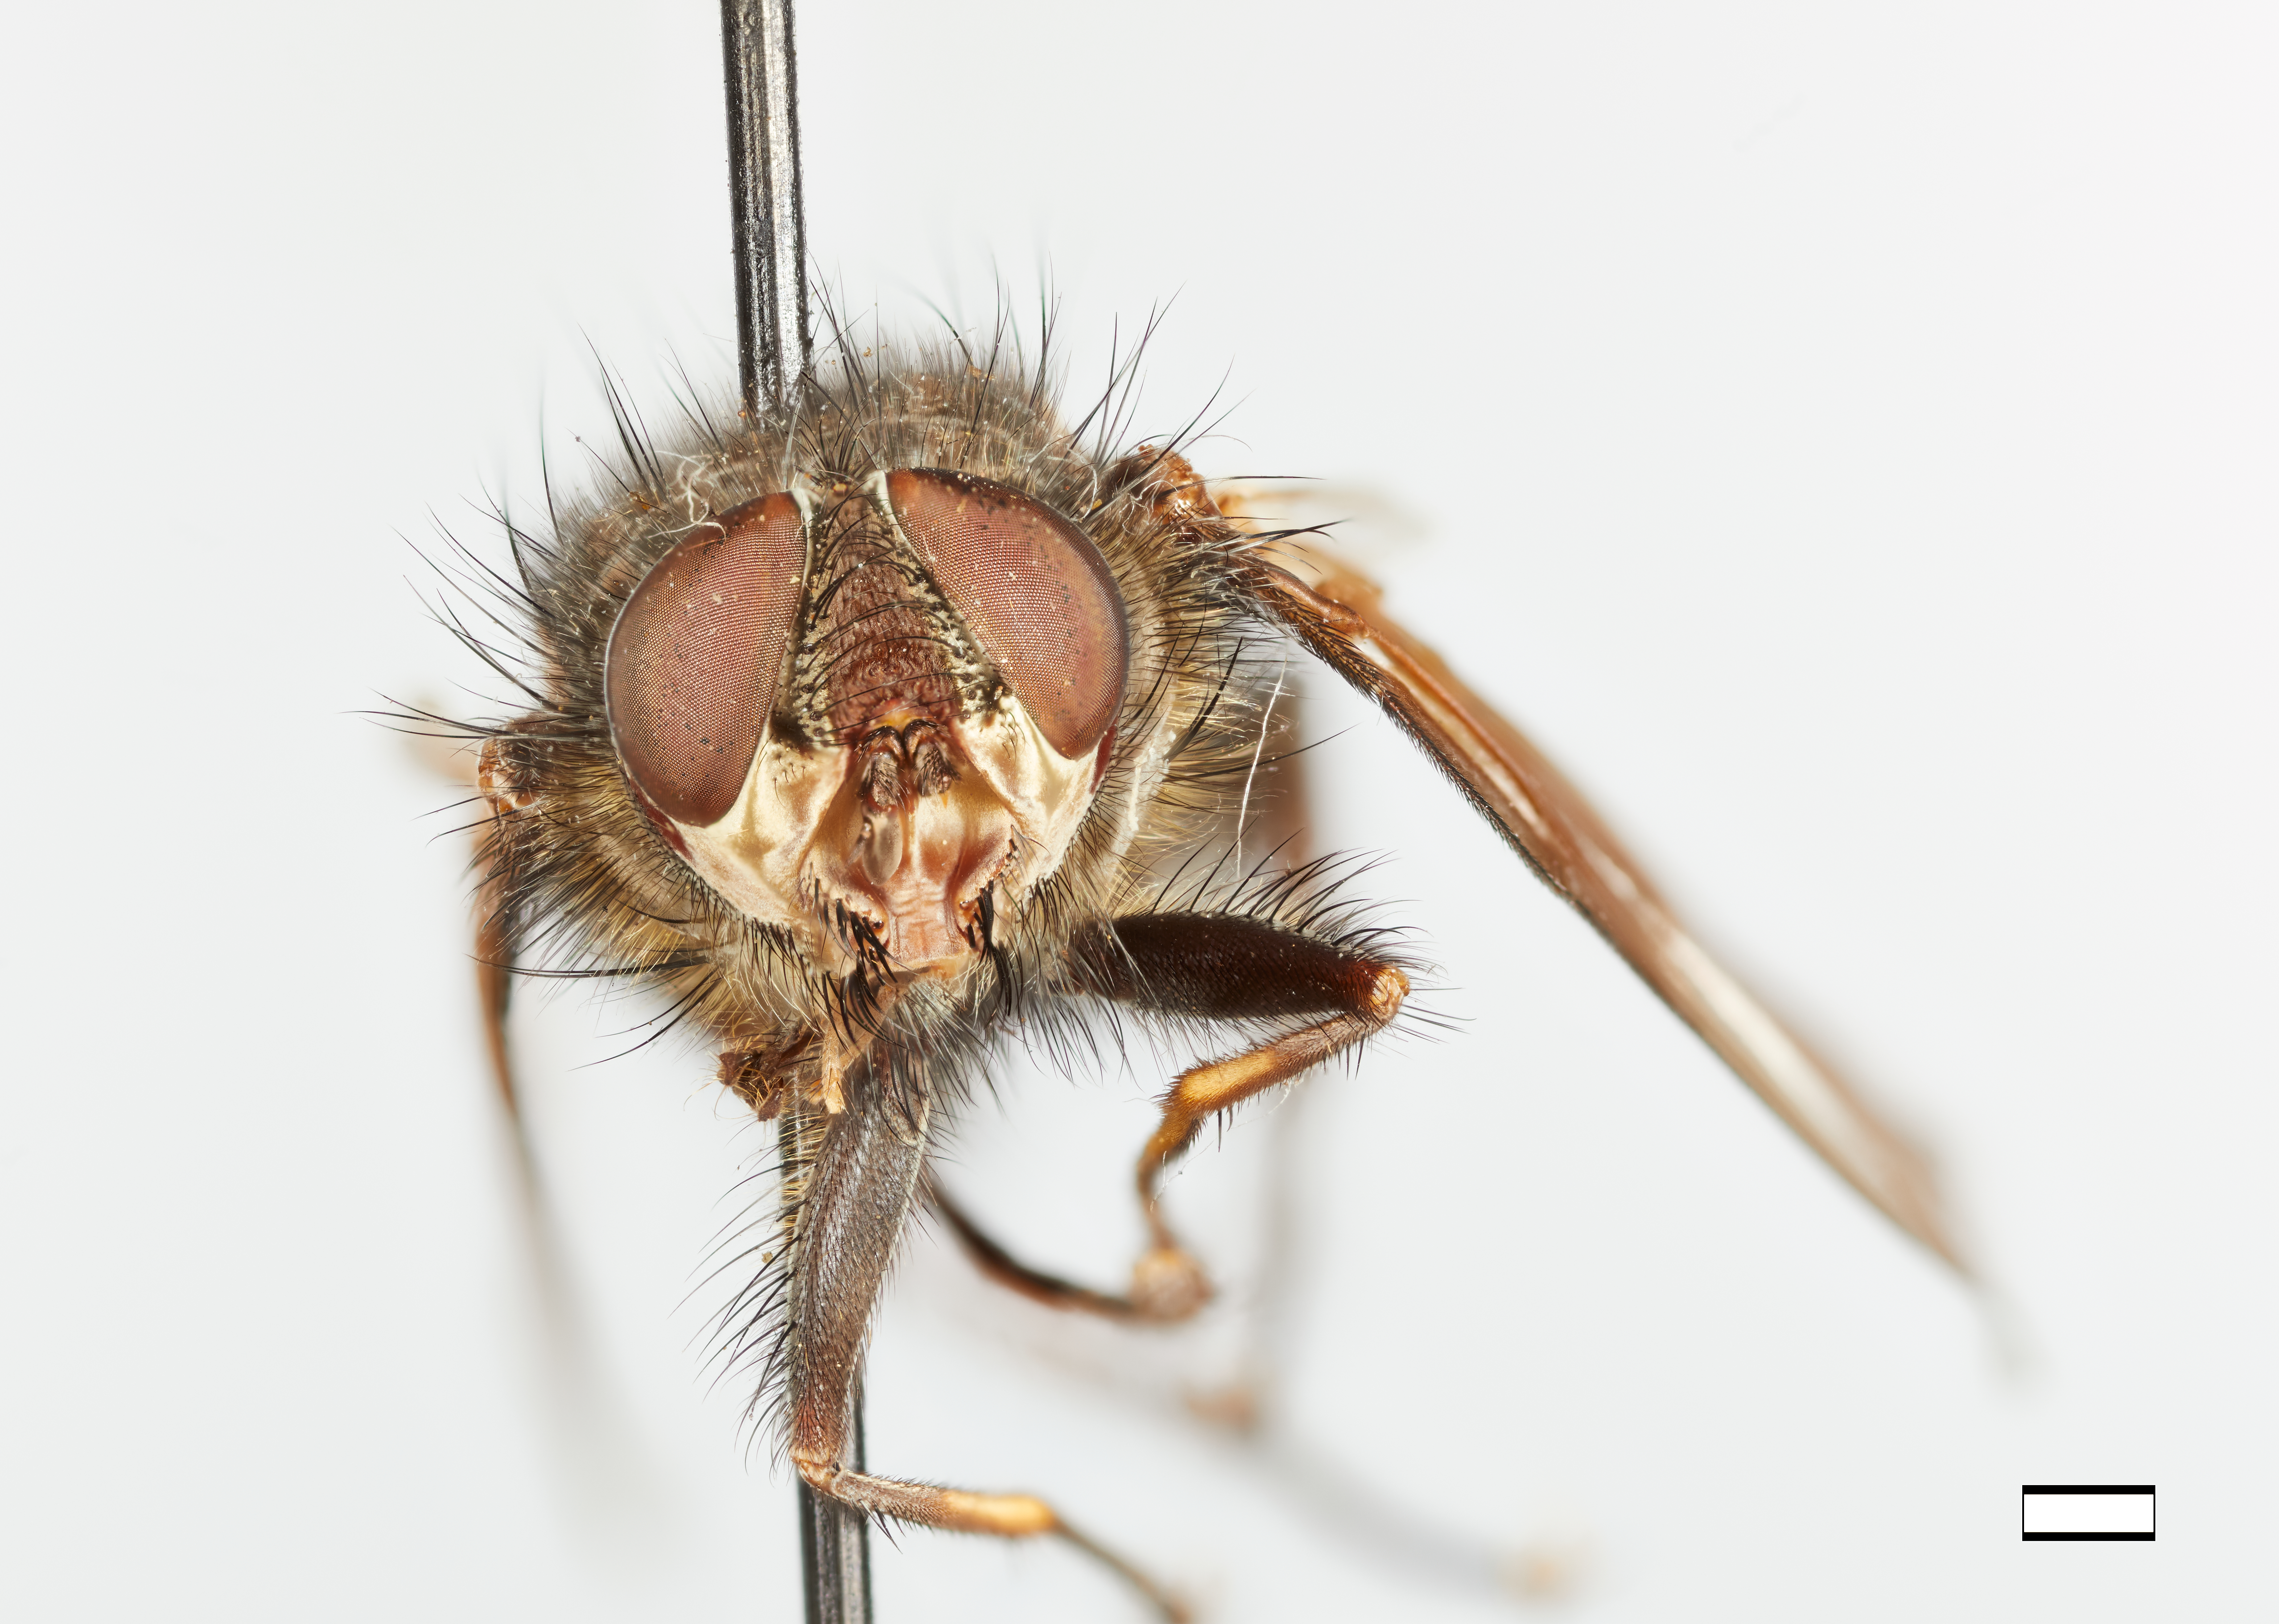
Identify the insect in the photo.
Psecacera tibialis
